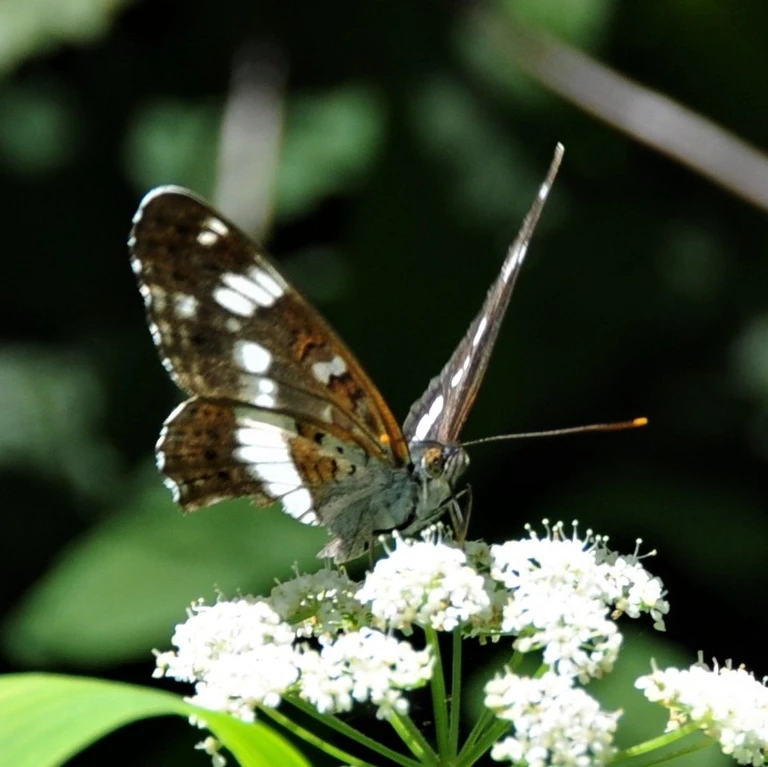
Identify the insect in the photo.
Limenitis camilla (also Ladoga camilla)
